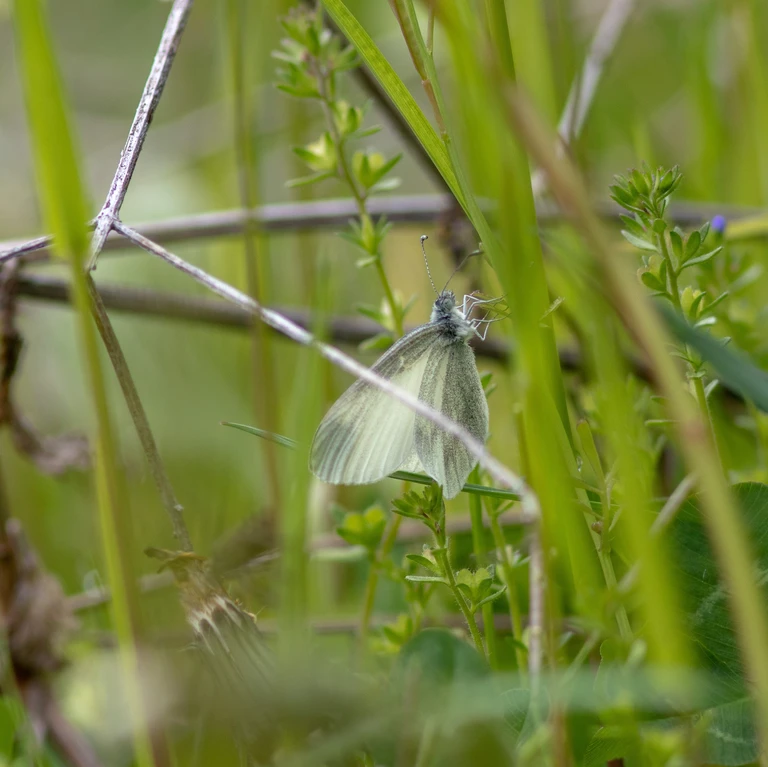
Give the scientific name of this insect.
Leptidea sinapis/juvernica
